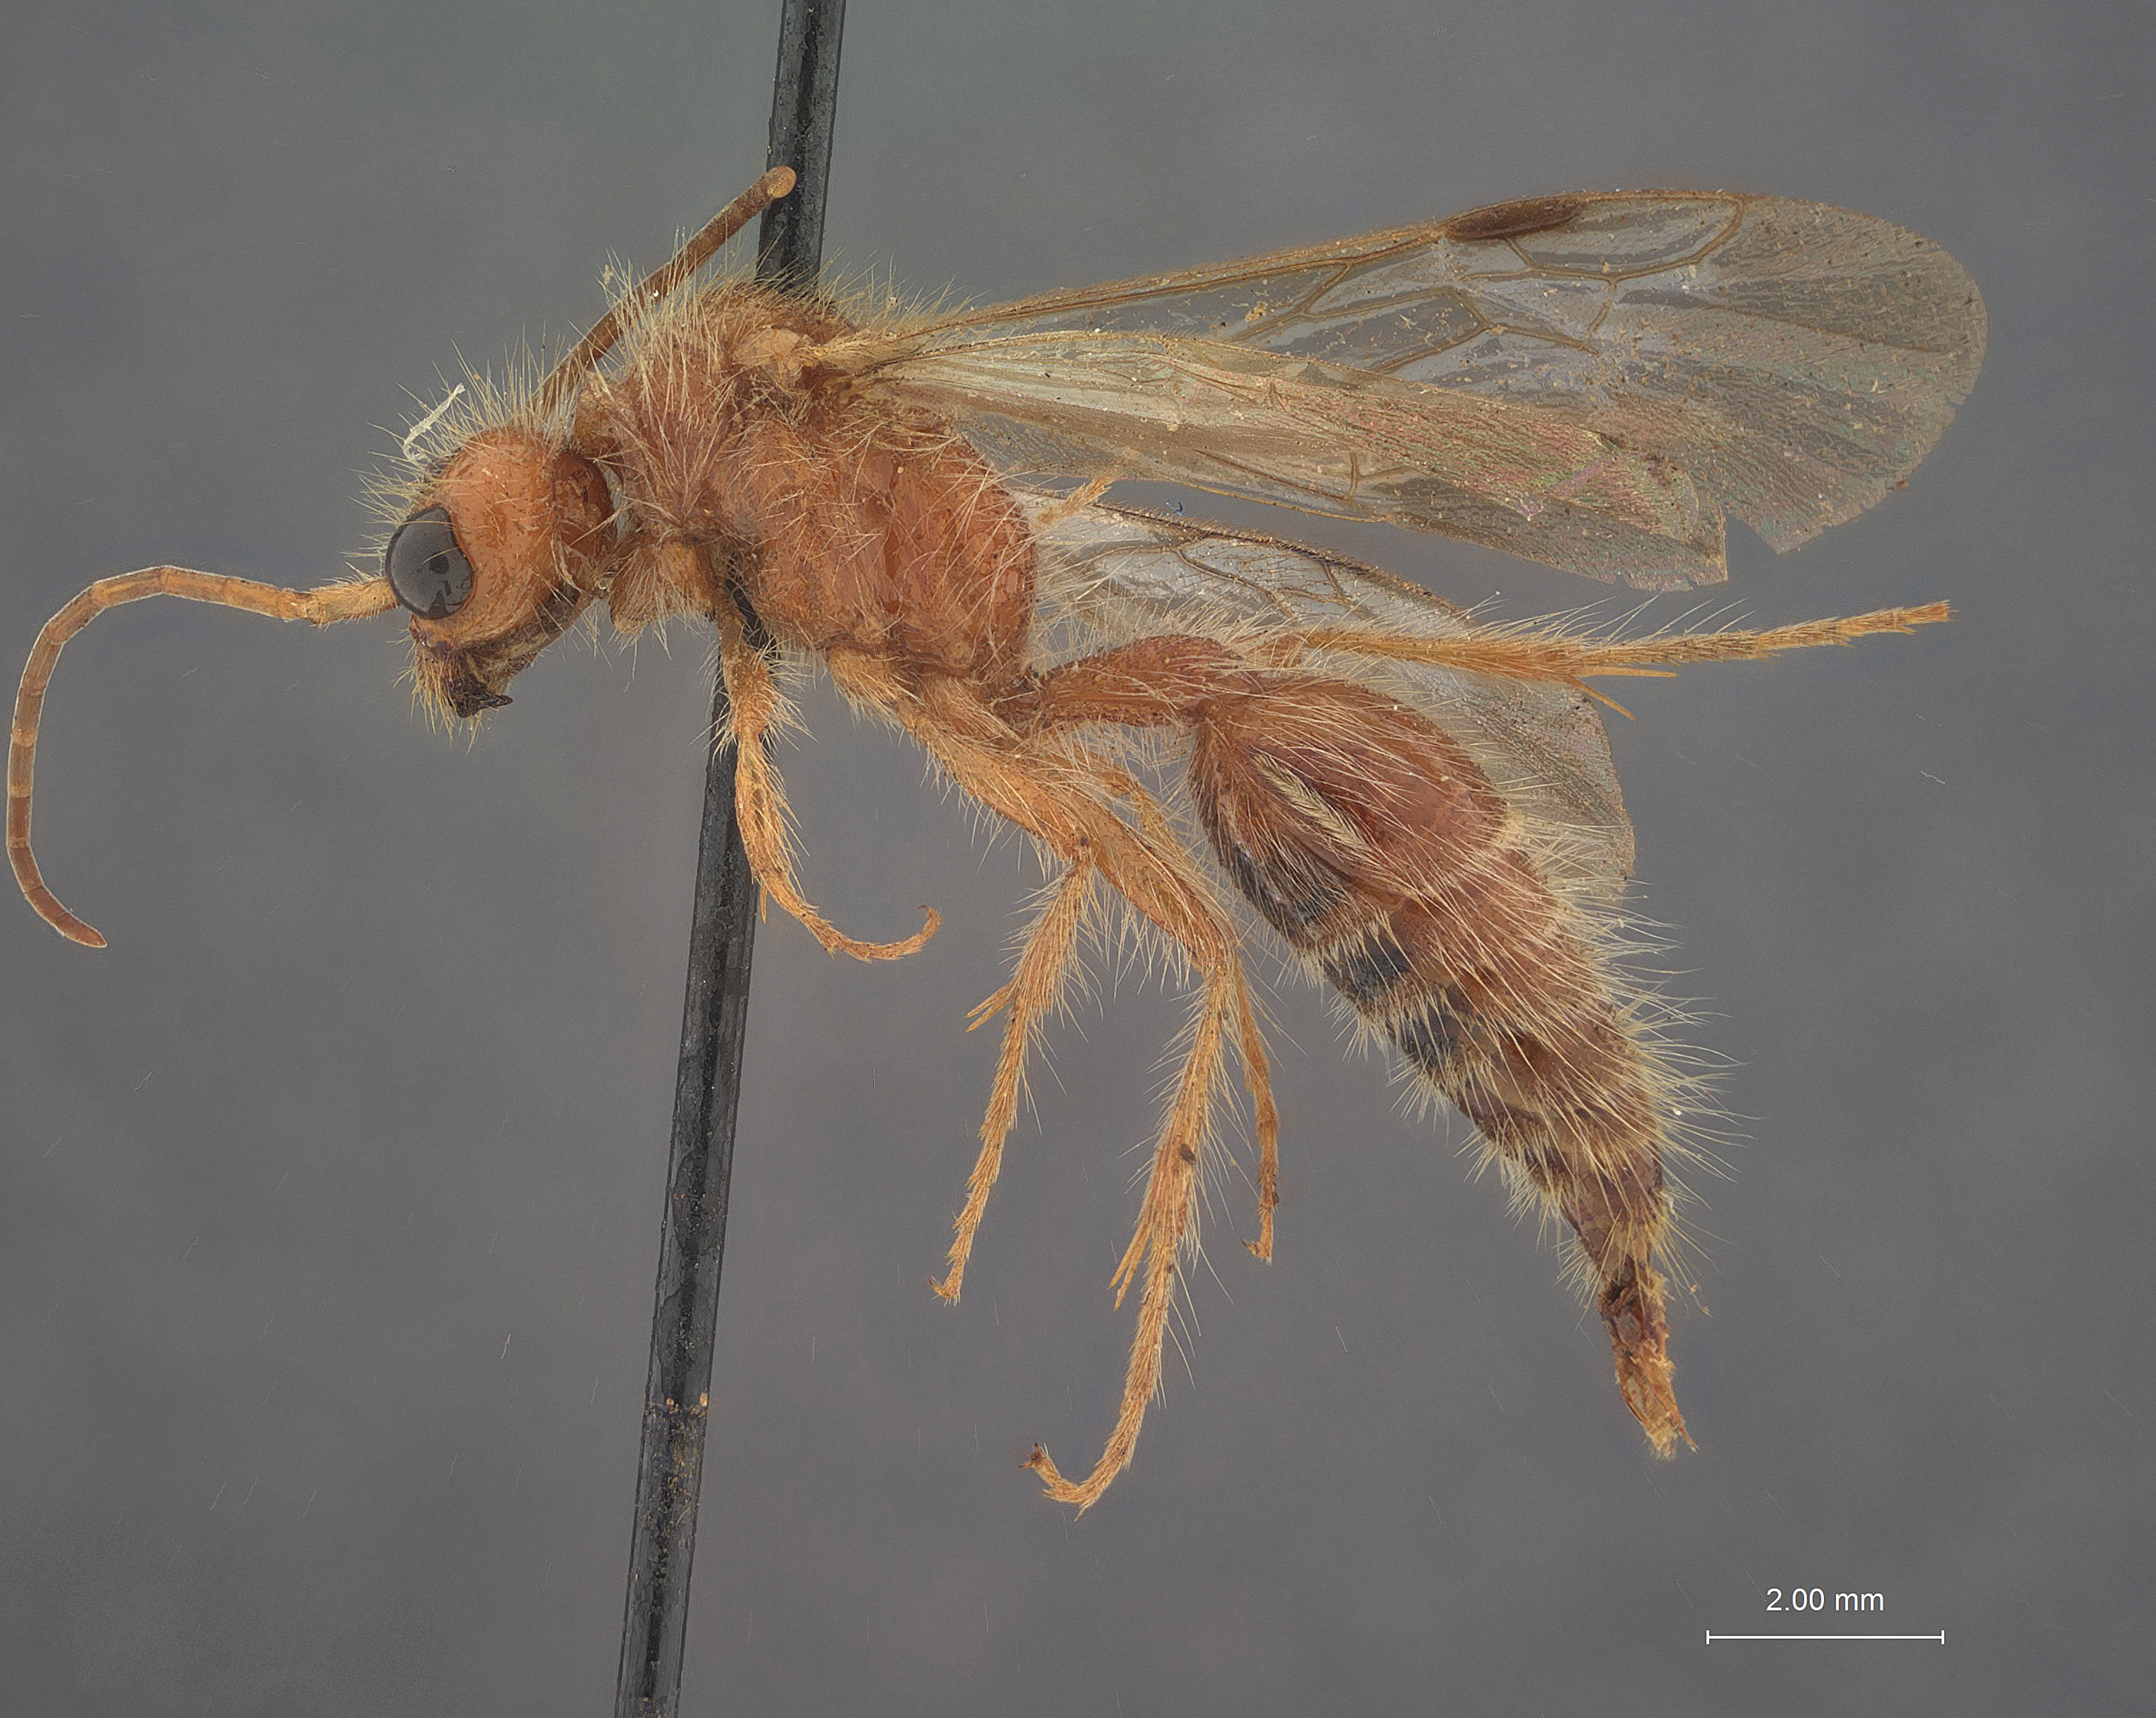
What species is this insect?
Photopsis salmani
